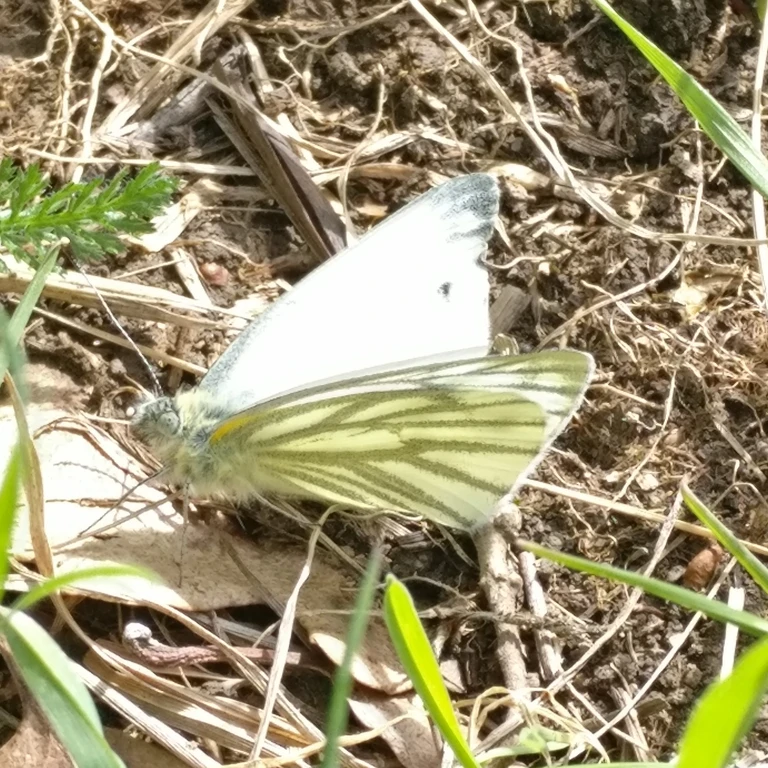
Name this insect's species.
Pieris napi
